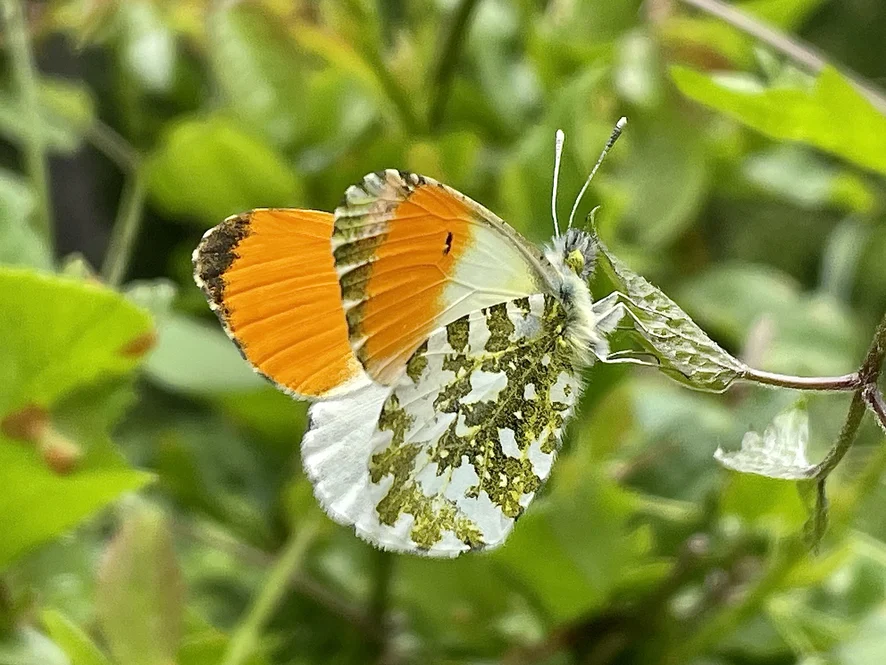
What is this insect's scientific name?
Anthocharis cardamines
